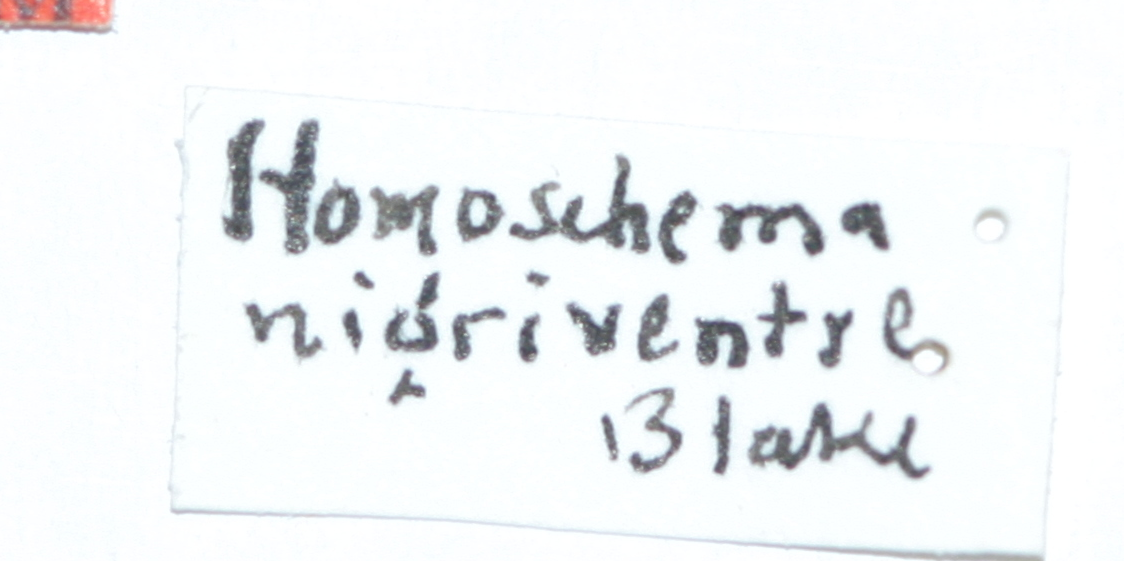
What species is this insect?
Homoschema nigriventre
